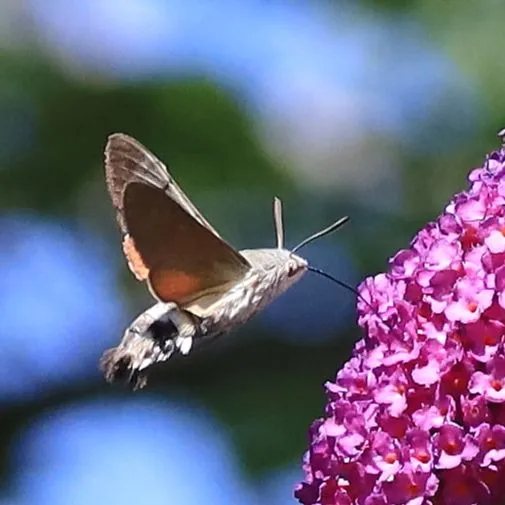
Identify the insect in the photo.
Macroglossum stellatarum
